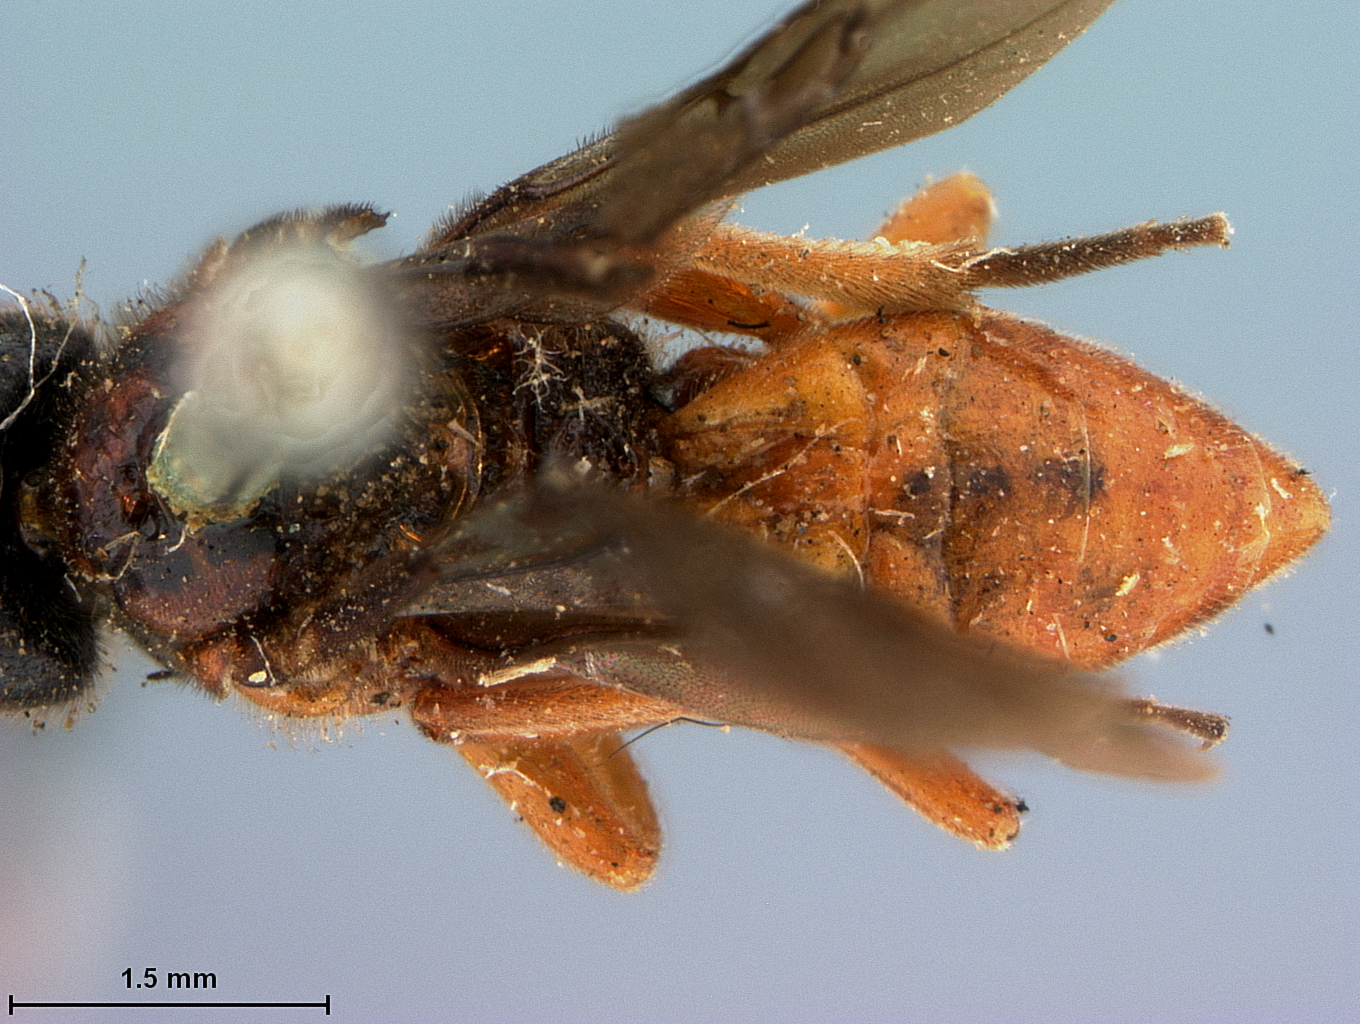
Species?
Cardiochiles brevitarsis
